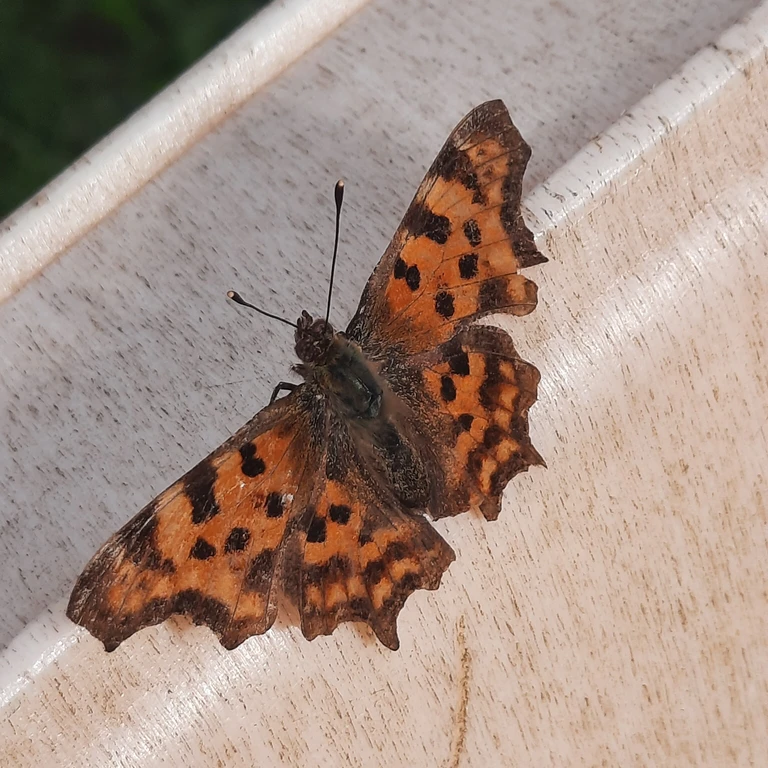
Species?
Polygonia c-album
